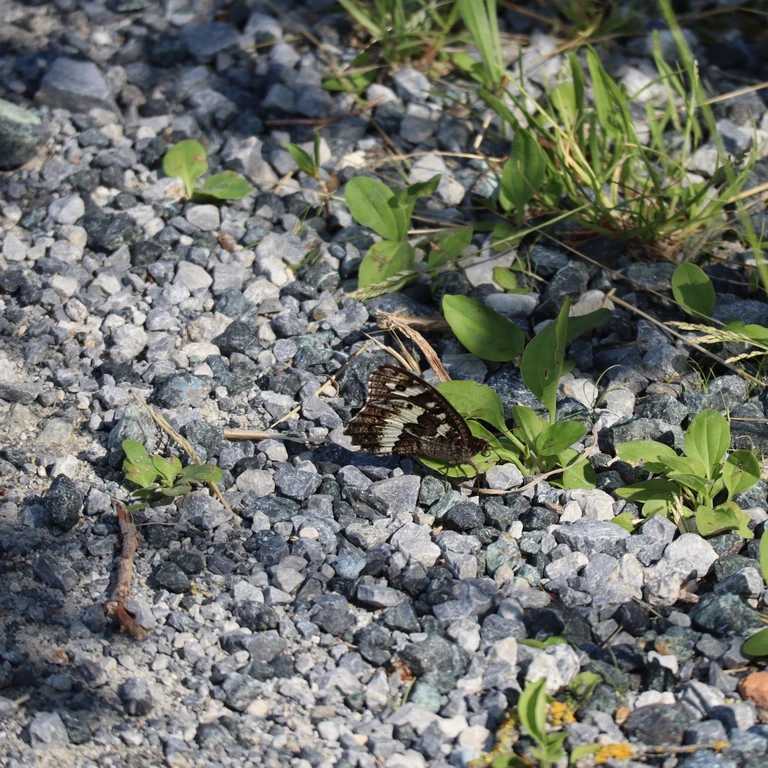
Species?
Brintesia circe
